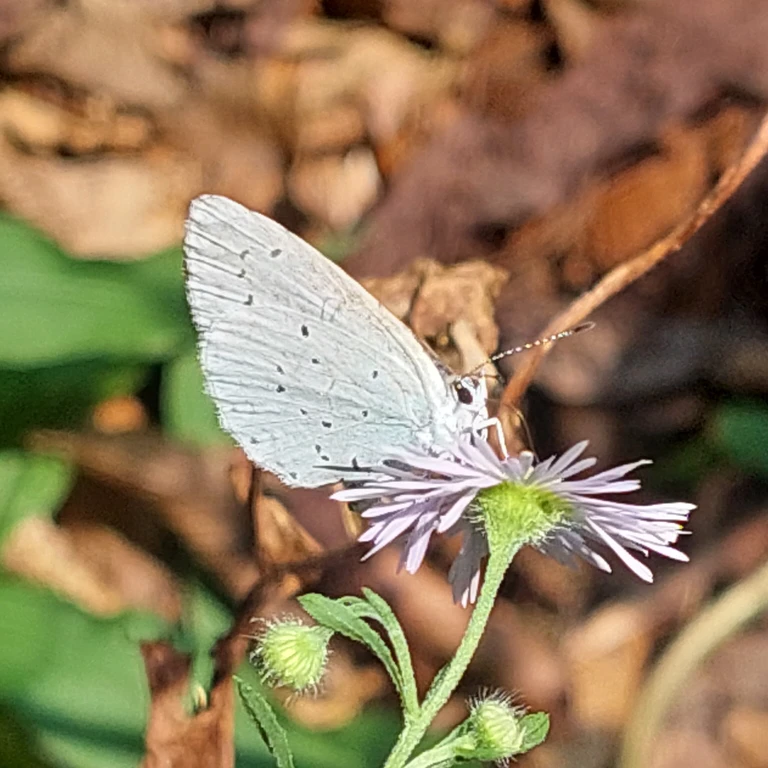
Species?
Celastrina argiolus
